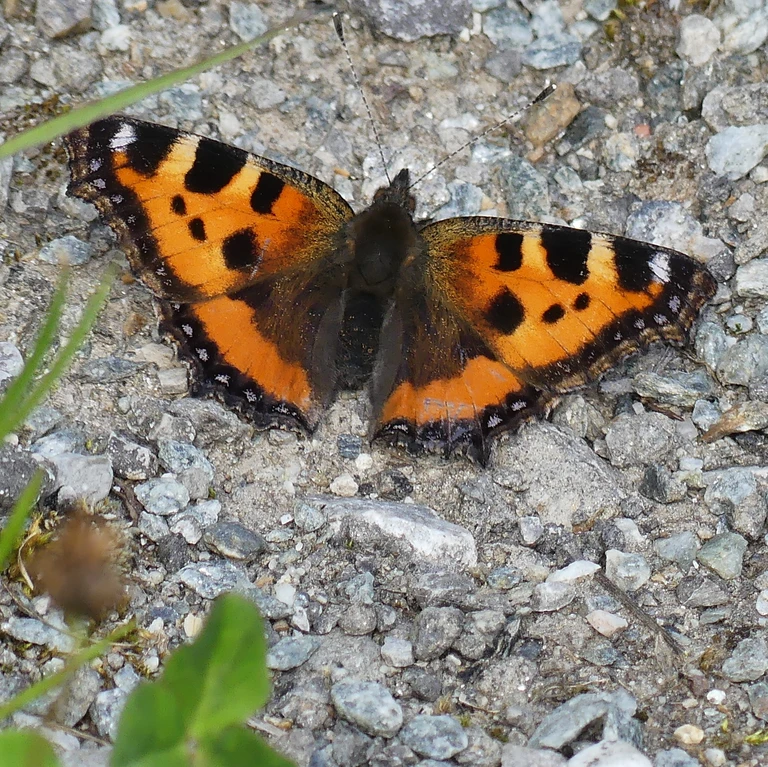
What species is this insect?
Aglais urticae
